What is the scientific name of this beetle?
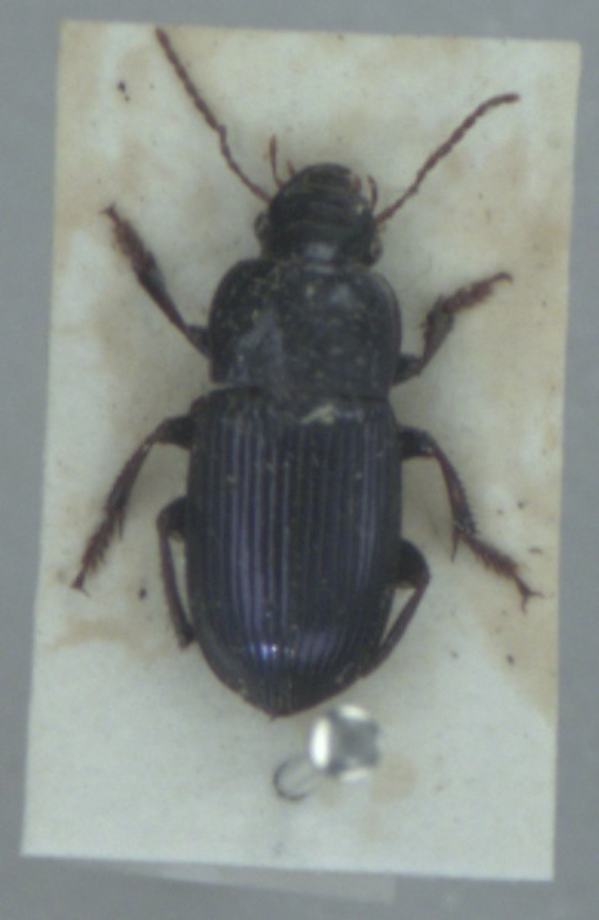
Harpalus rubripes
